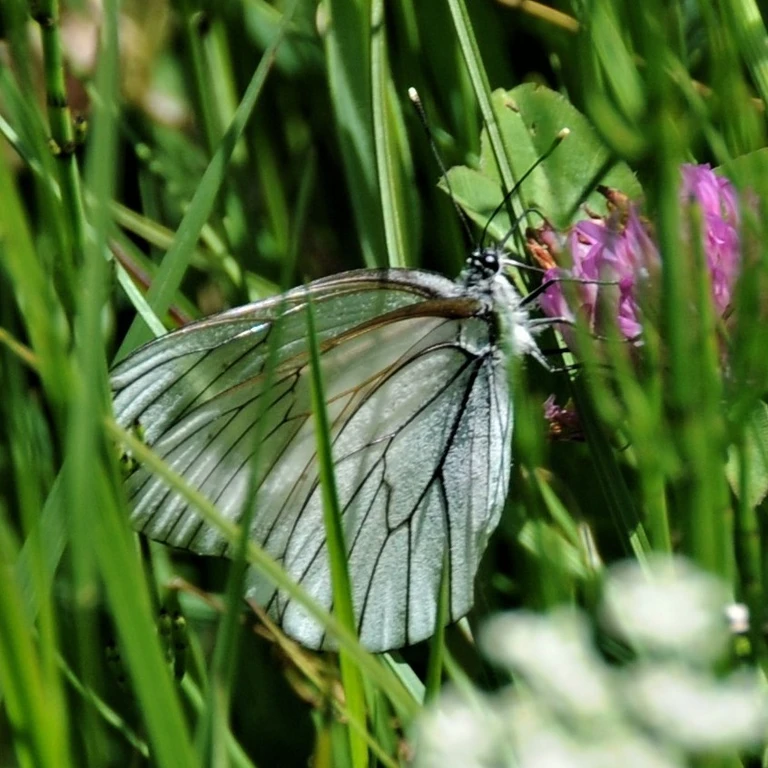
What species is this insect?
Aporia crataegi
